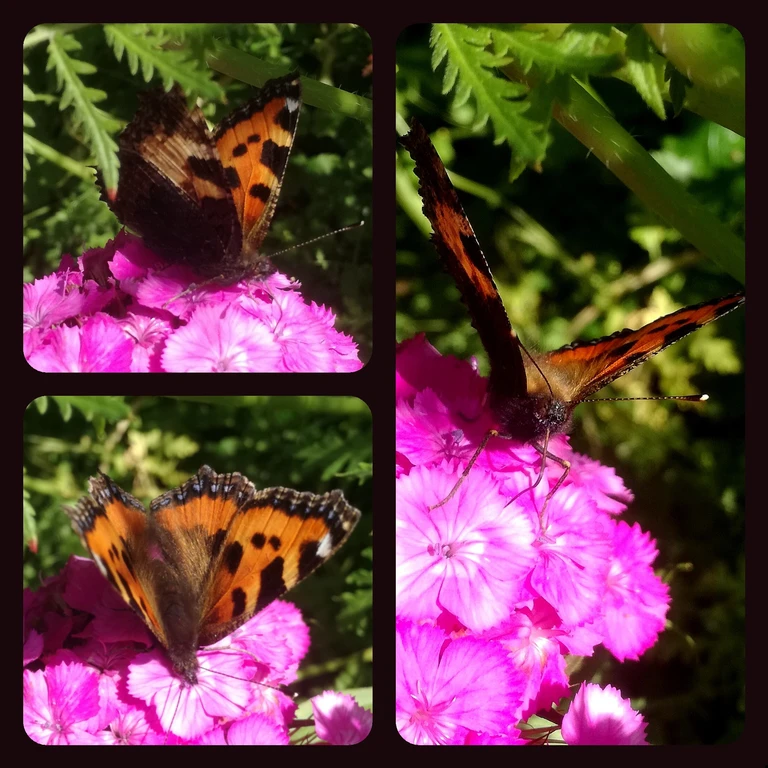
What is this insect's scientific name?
Aglais urticae
